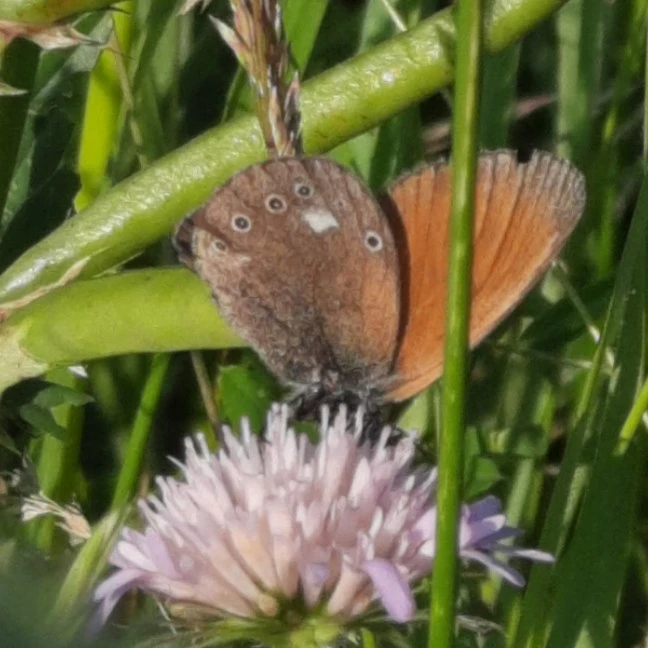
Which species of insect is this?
Coenonympha glycerion (also Coenonympha iphis)
